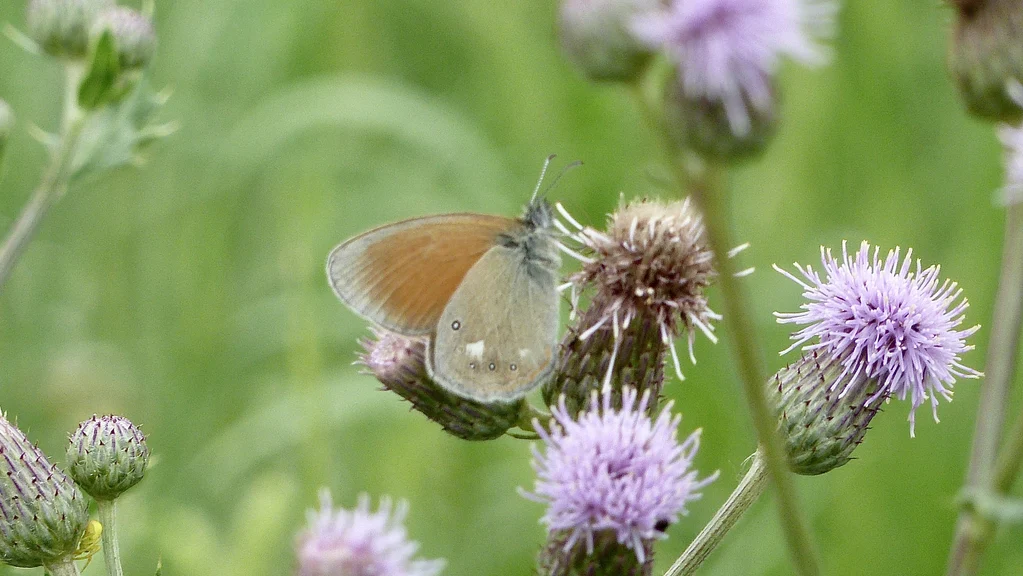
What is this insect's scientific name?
Coenonympha glycerion (also Coenonympha iphis)
